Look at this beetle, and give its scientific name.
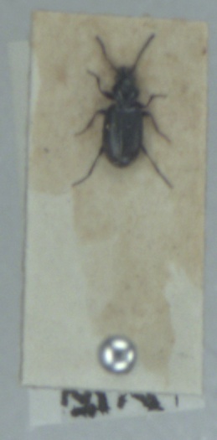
Bembidion minimum
